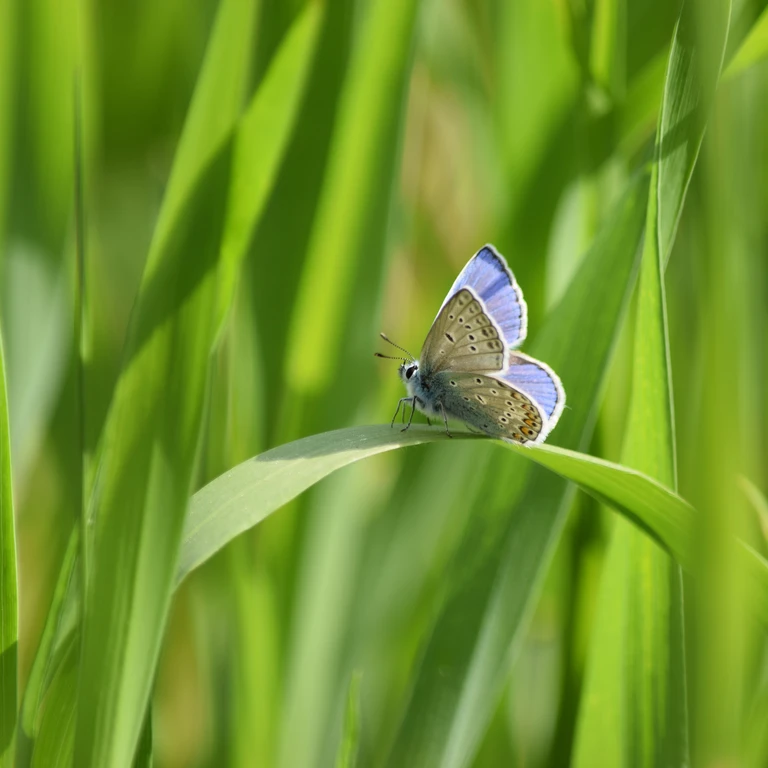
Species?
Polyommatus icarus
